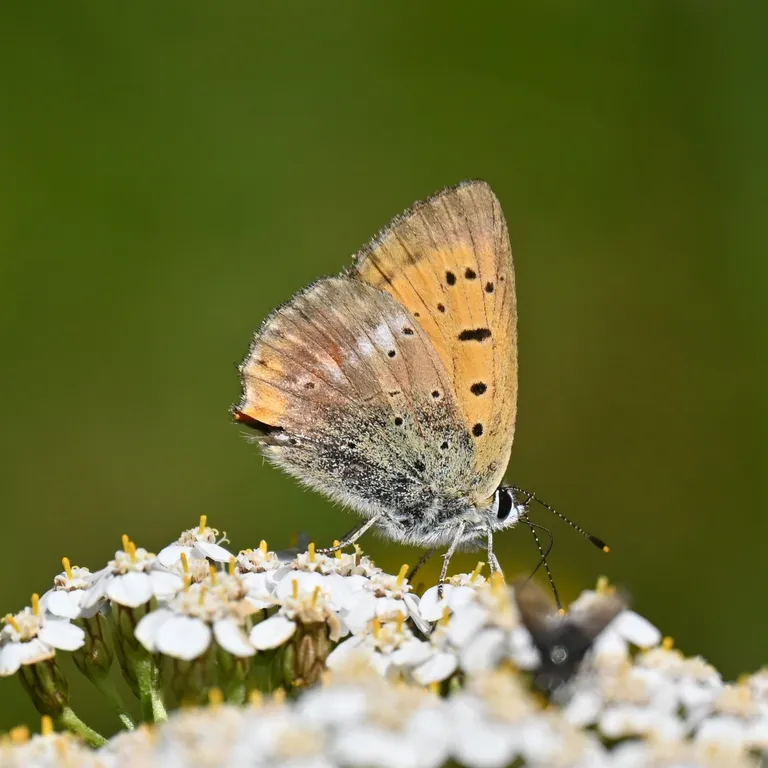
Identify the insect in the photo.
Lycaena virgaureae
